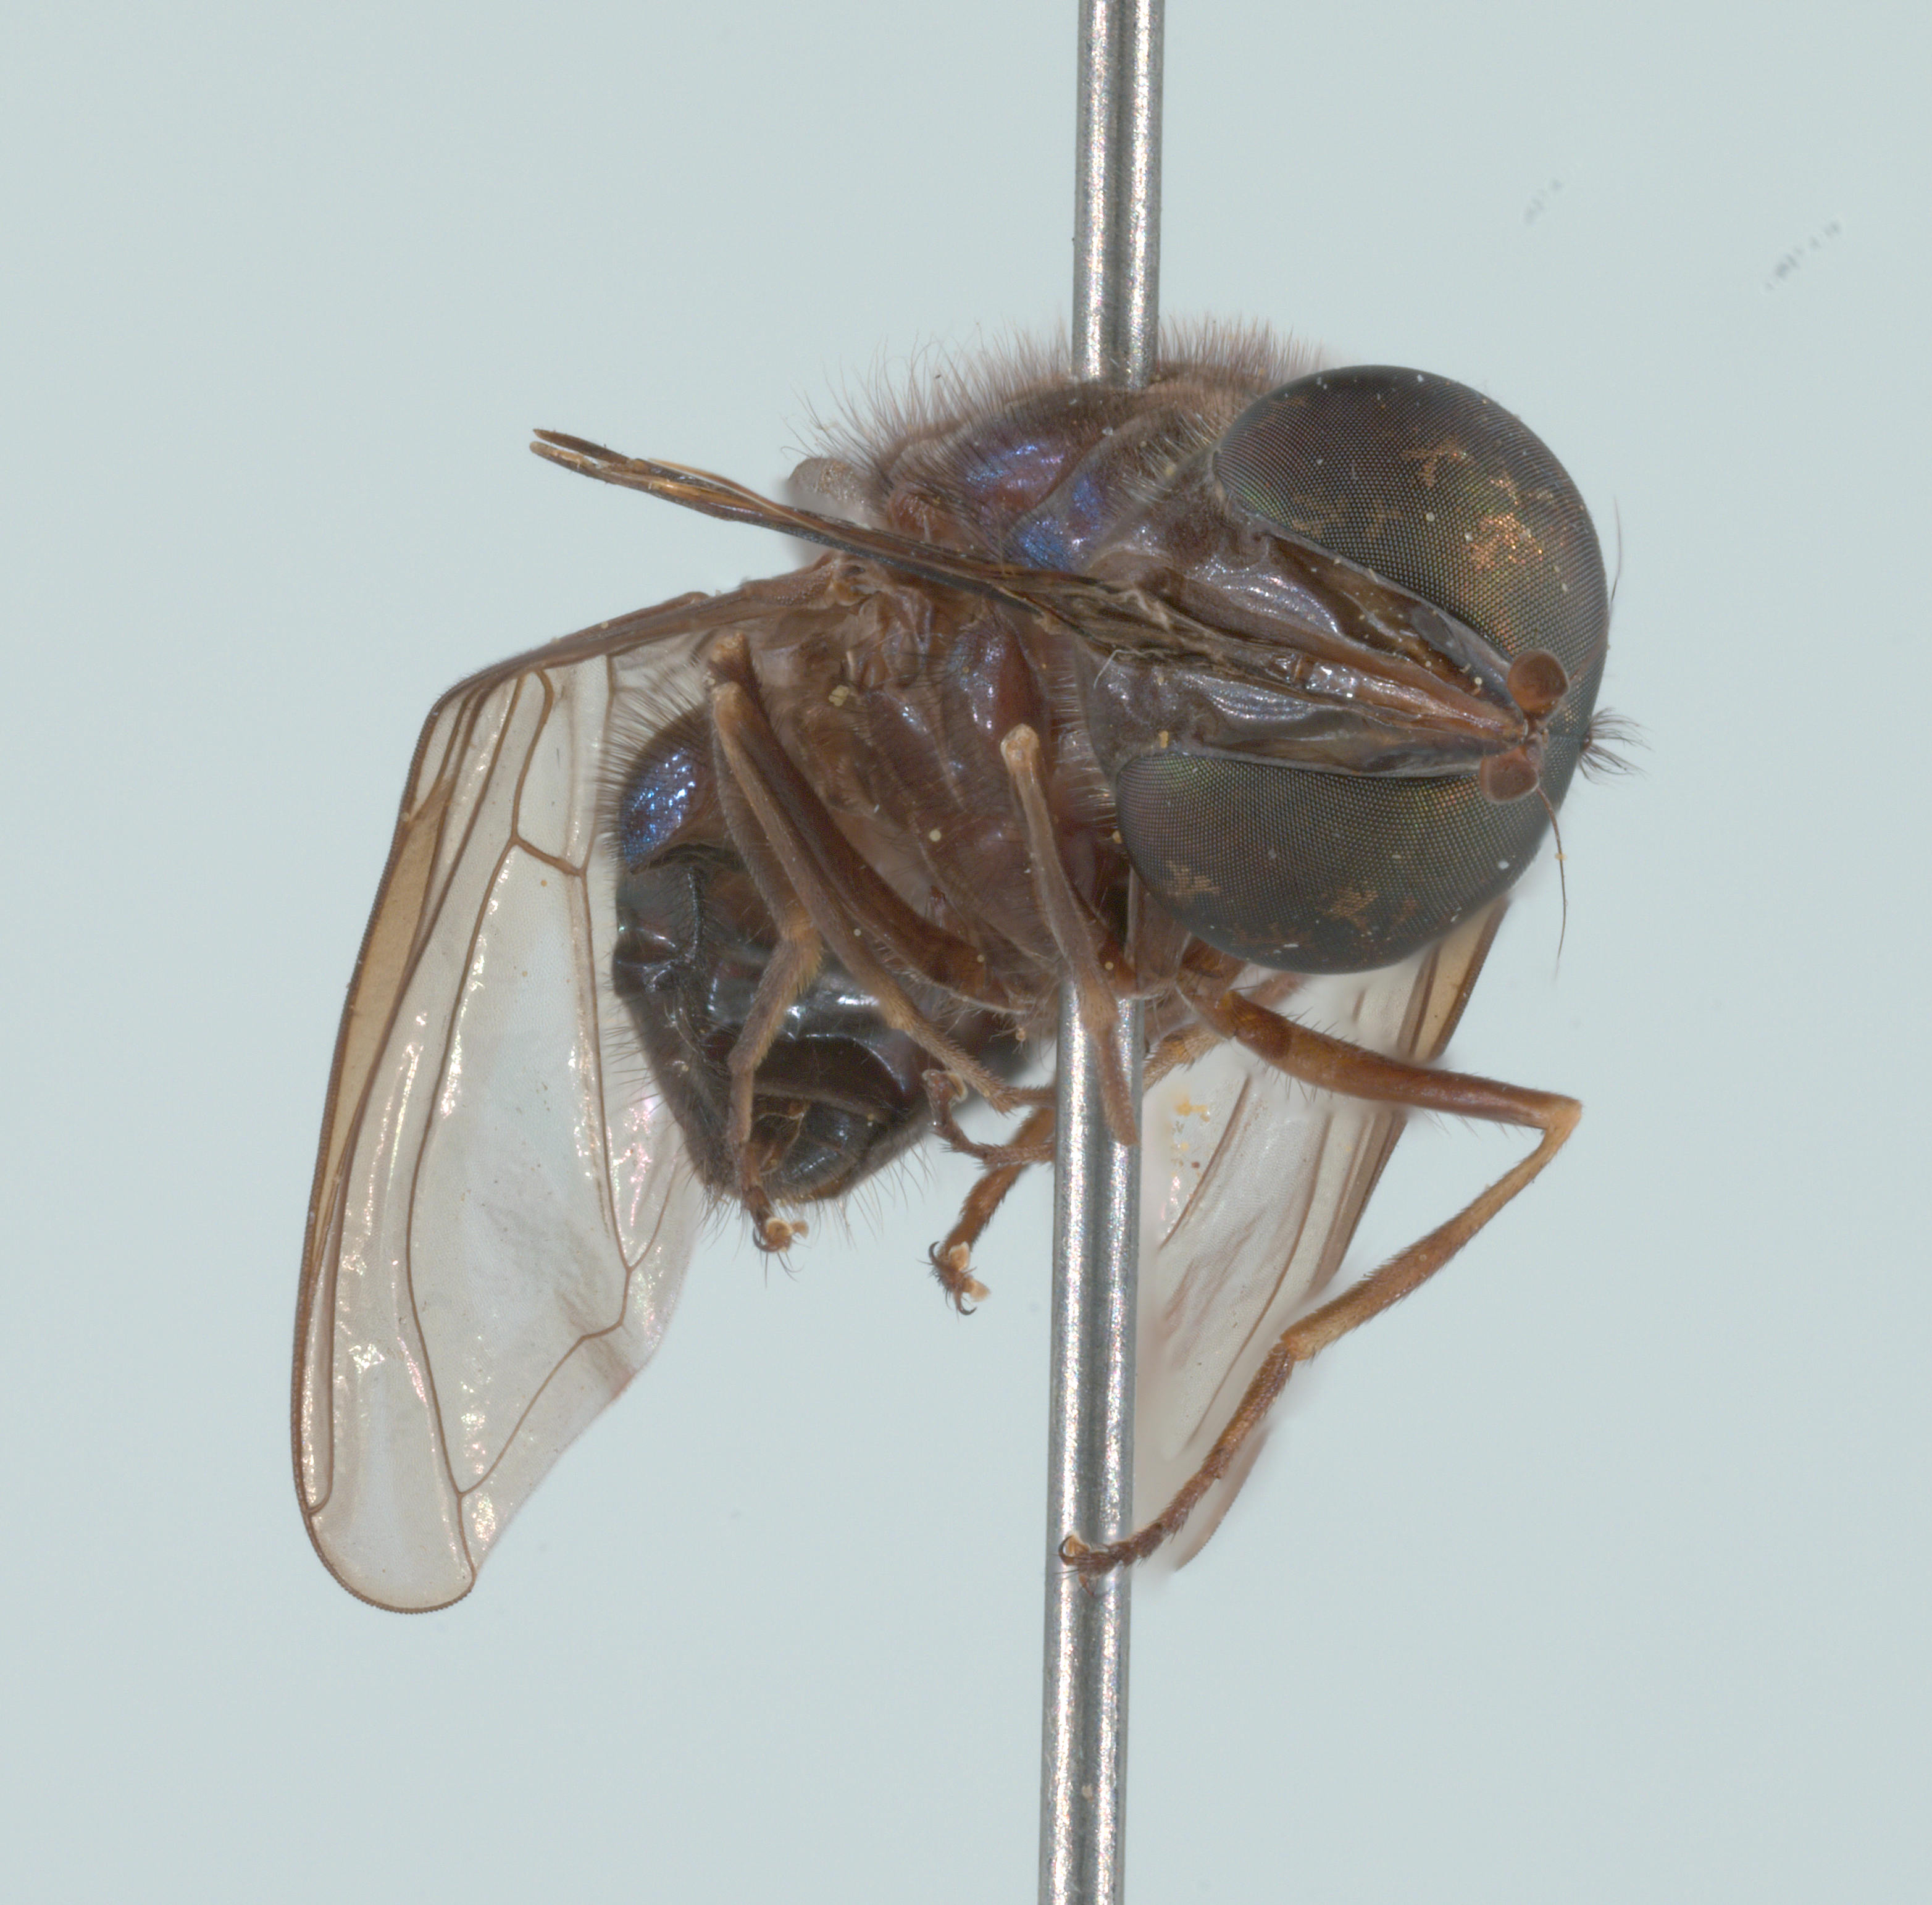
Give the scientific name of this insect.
Rhingia cyanoprora
